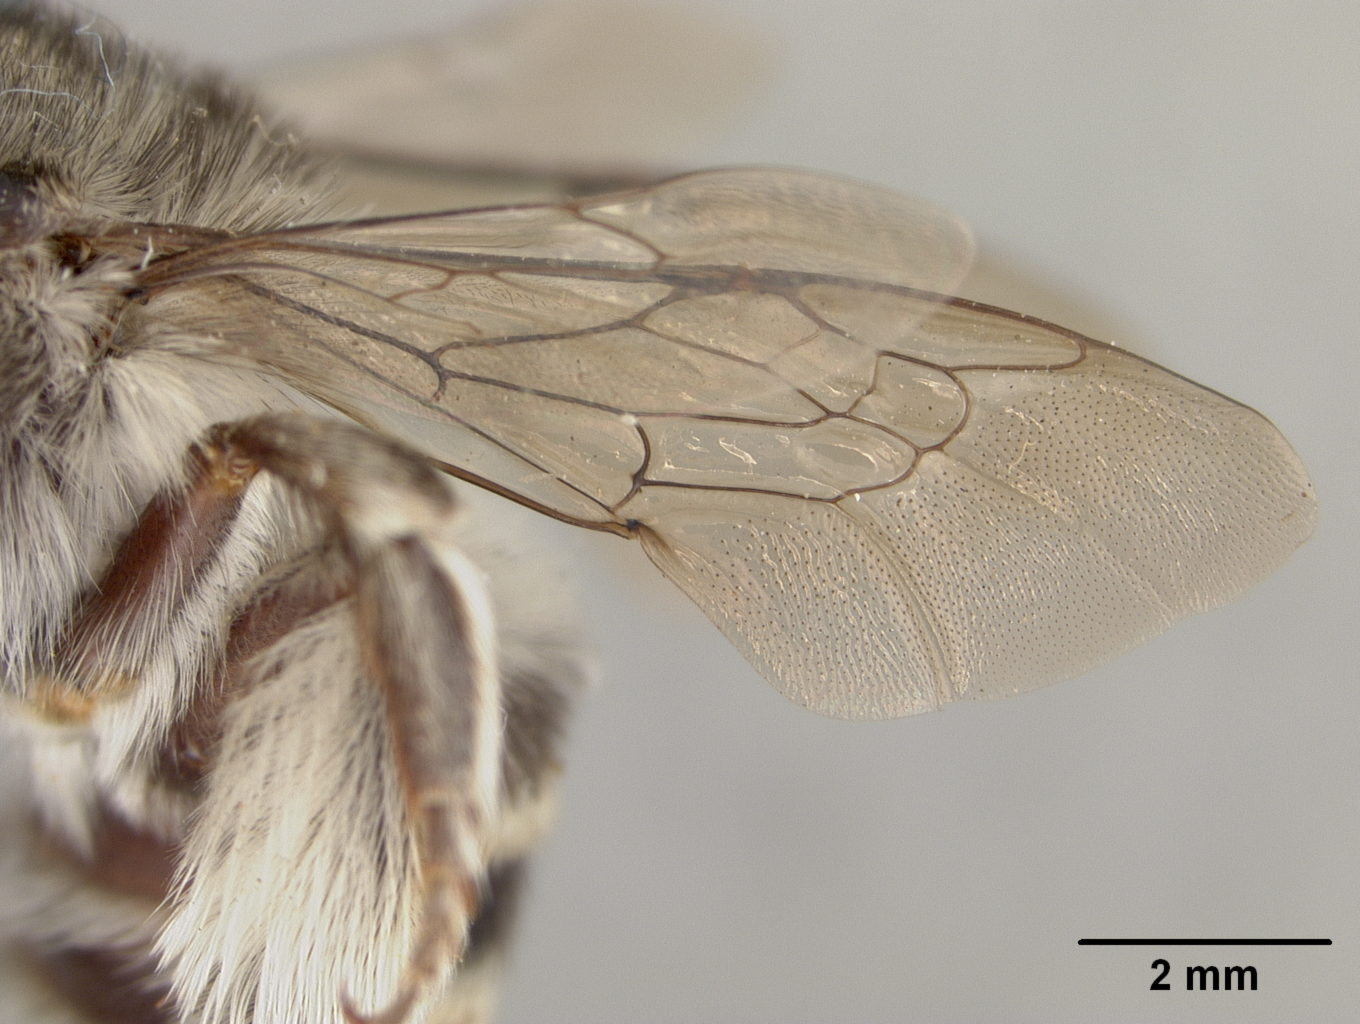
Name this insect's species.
Habropoda salviarum
